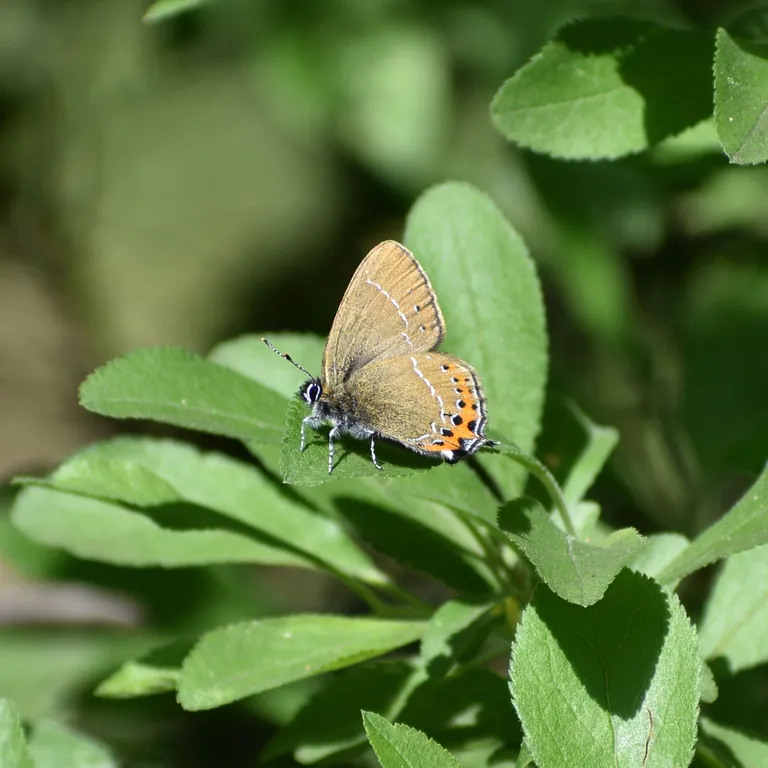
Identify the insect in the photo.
Satyrium pruni (also Fixsenia pruni)
